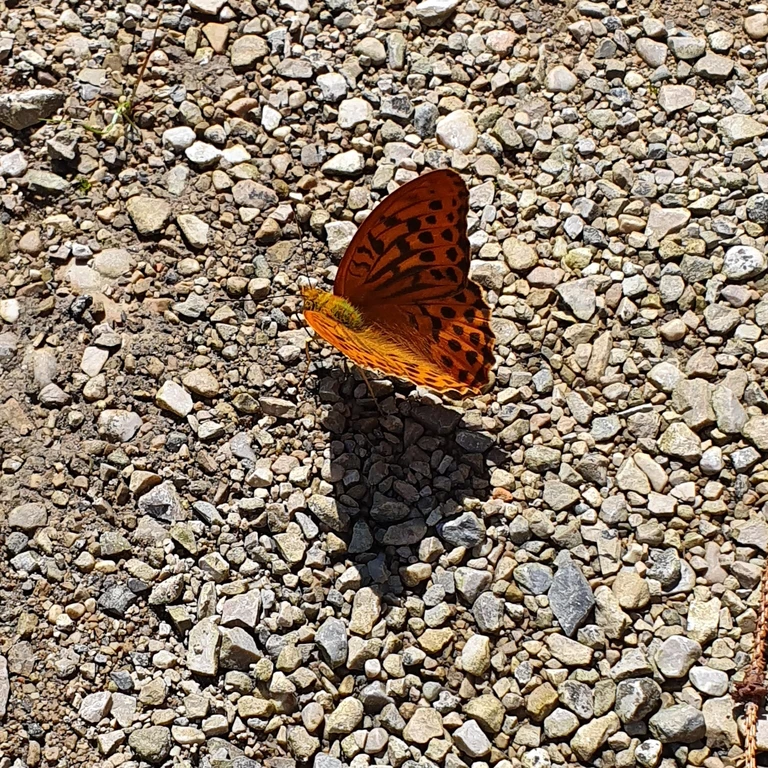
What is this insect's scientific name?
Argynnis paphia
